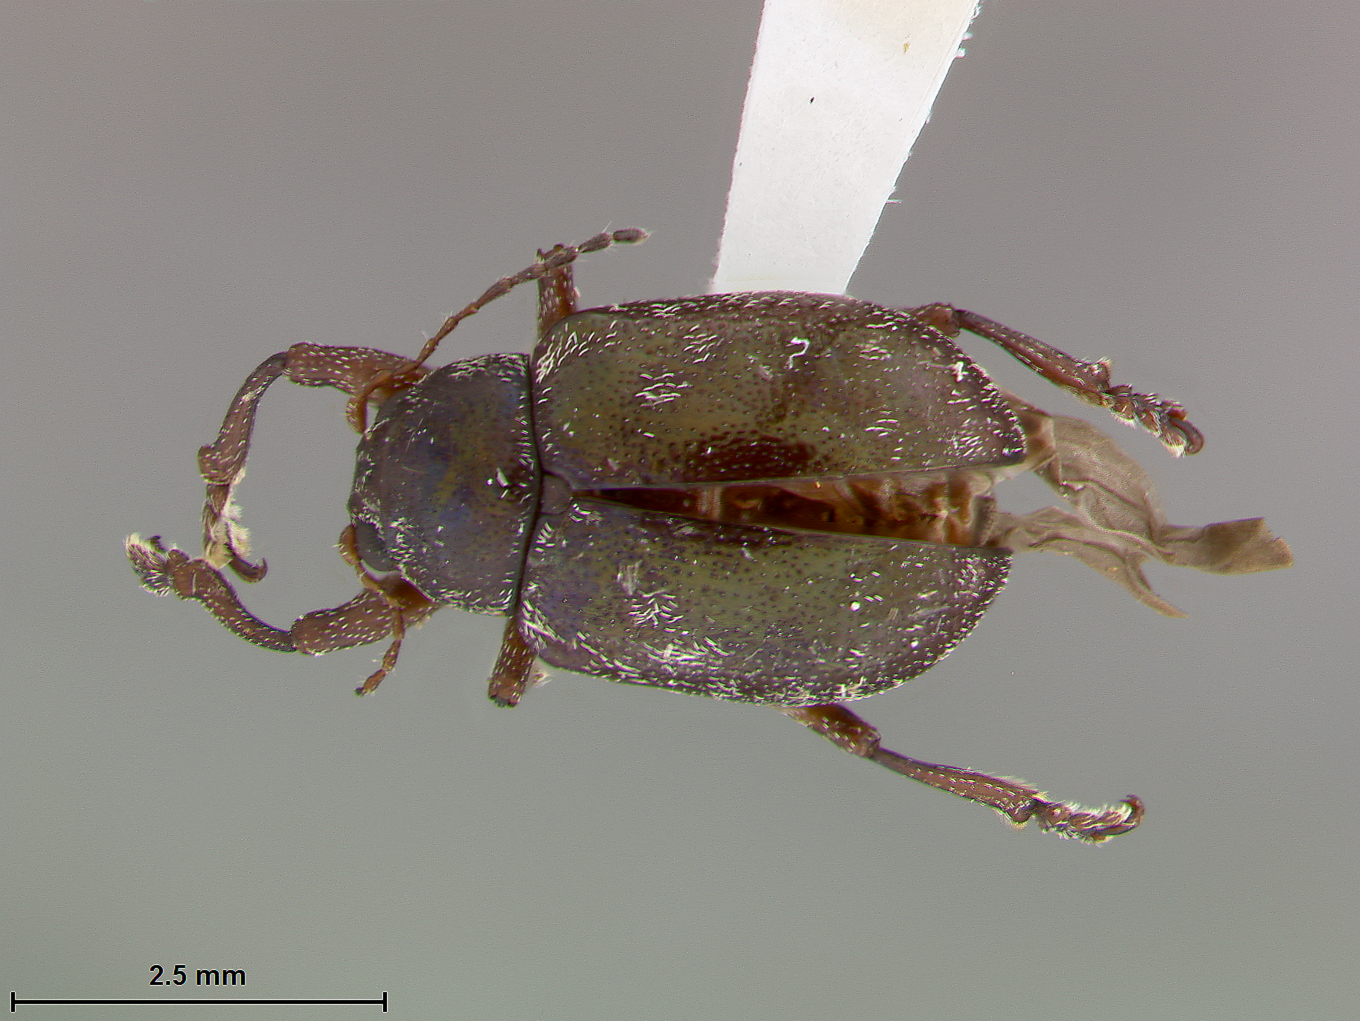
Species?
Chalcosicya grandis
